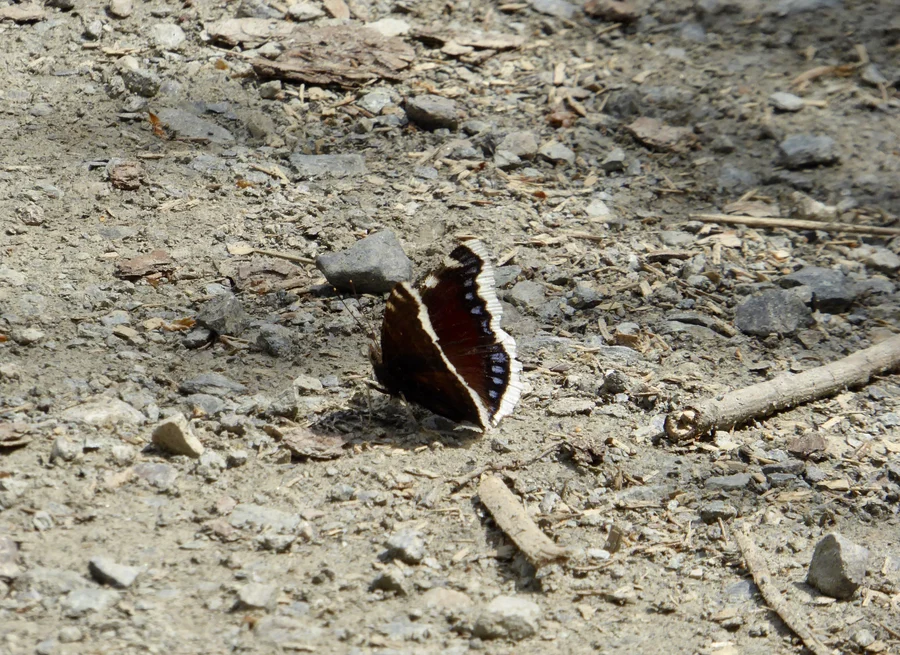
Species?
Nymphalis antiopa
